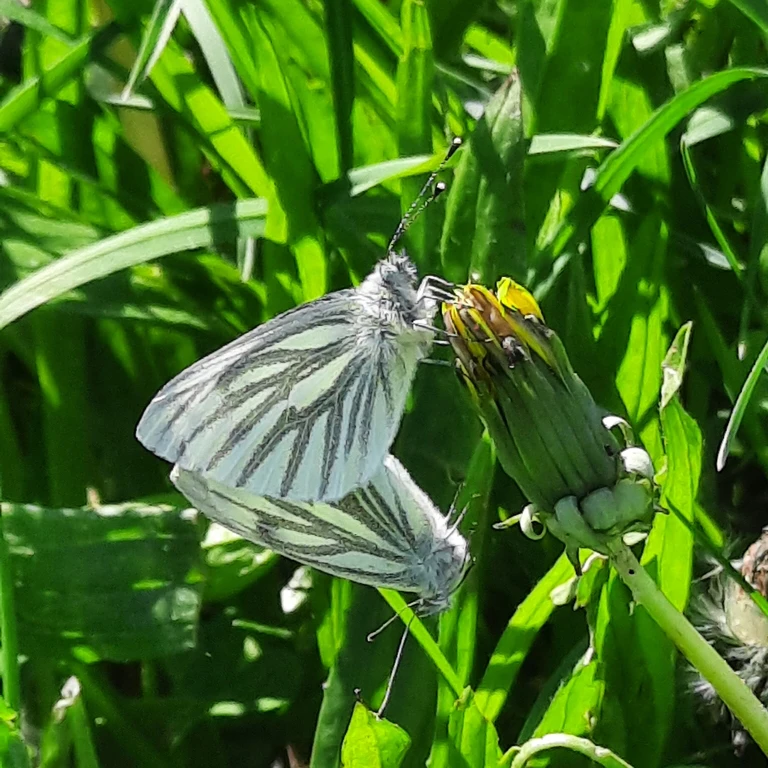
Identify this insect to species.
Pieris napi
